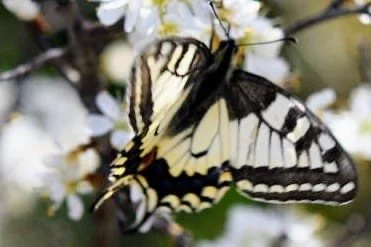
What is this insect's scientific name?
Papilio machaon
